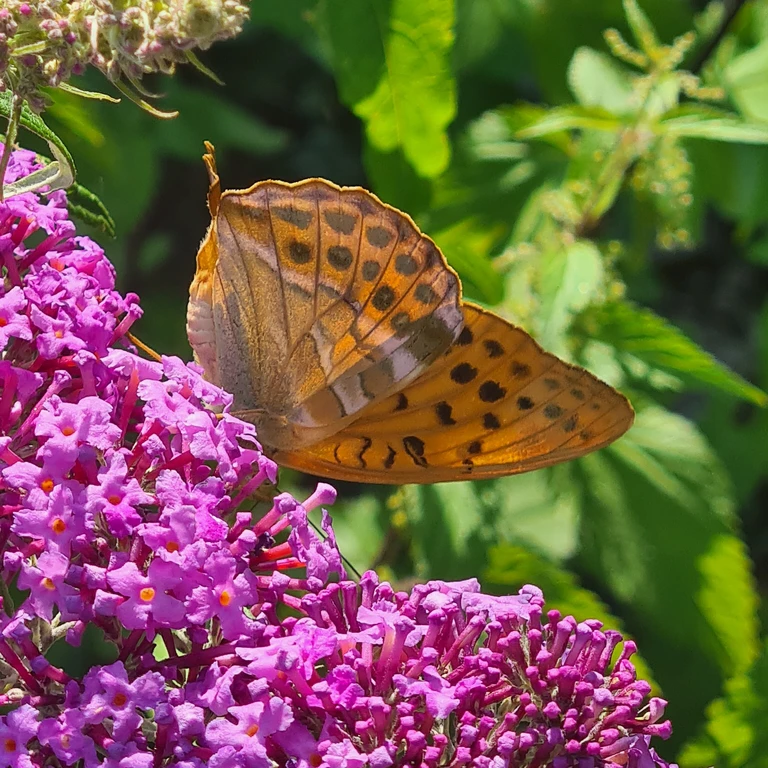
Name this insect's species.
Argynnis paphia
